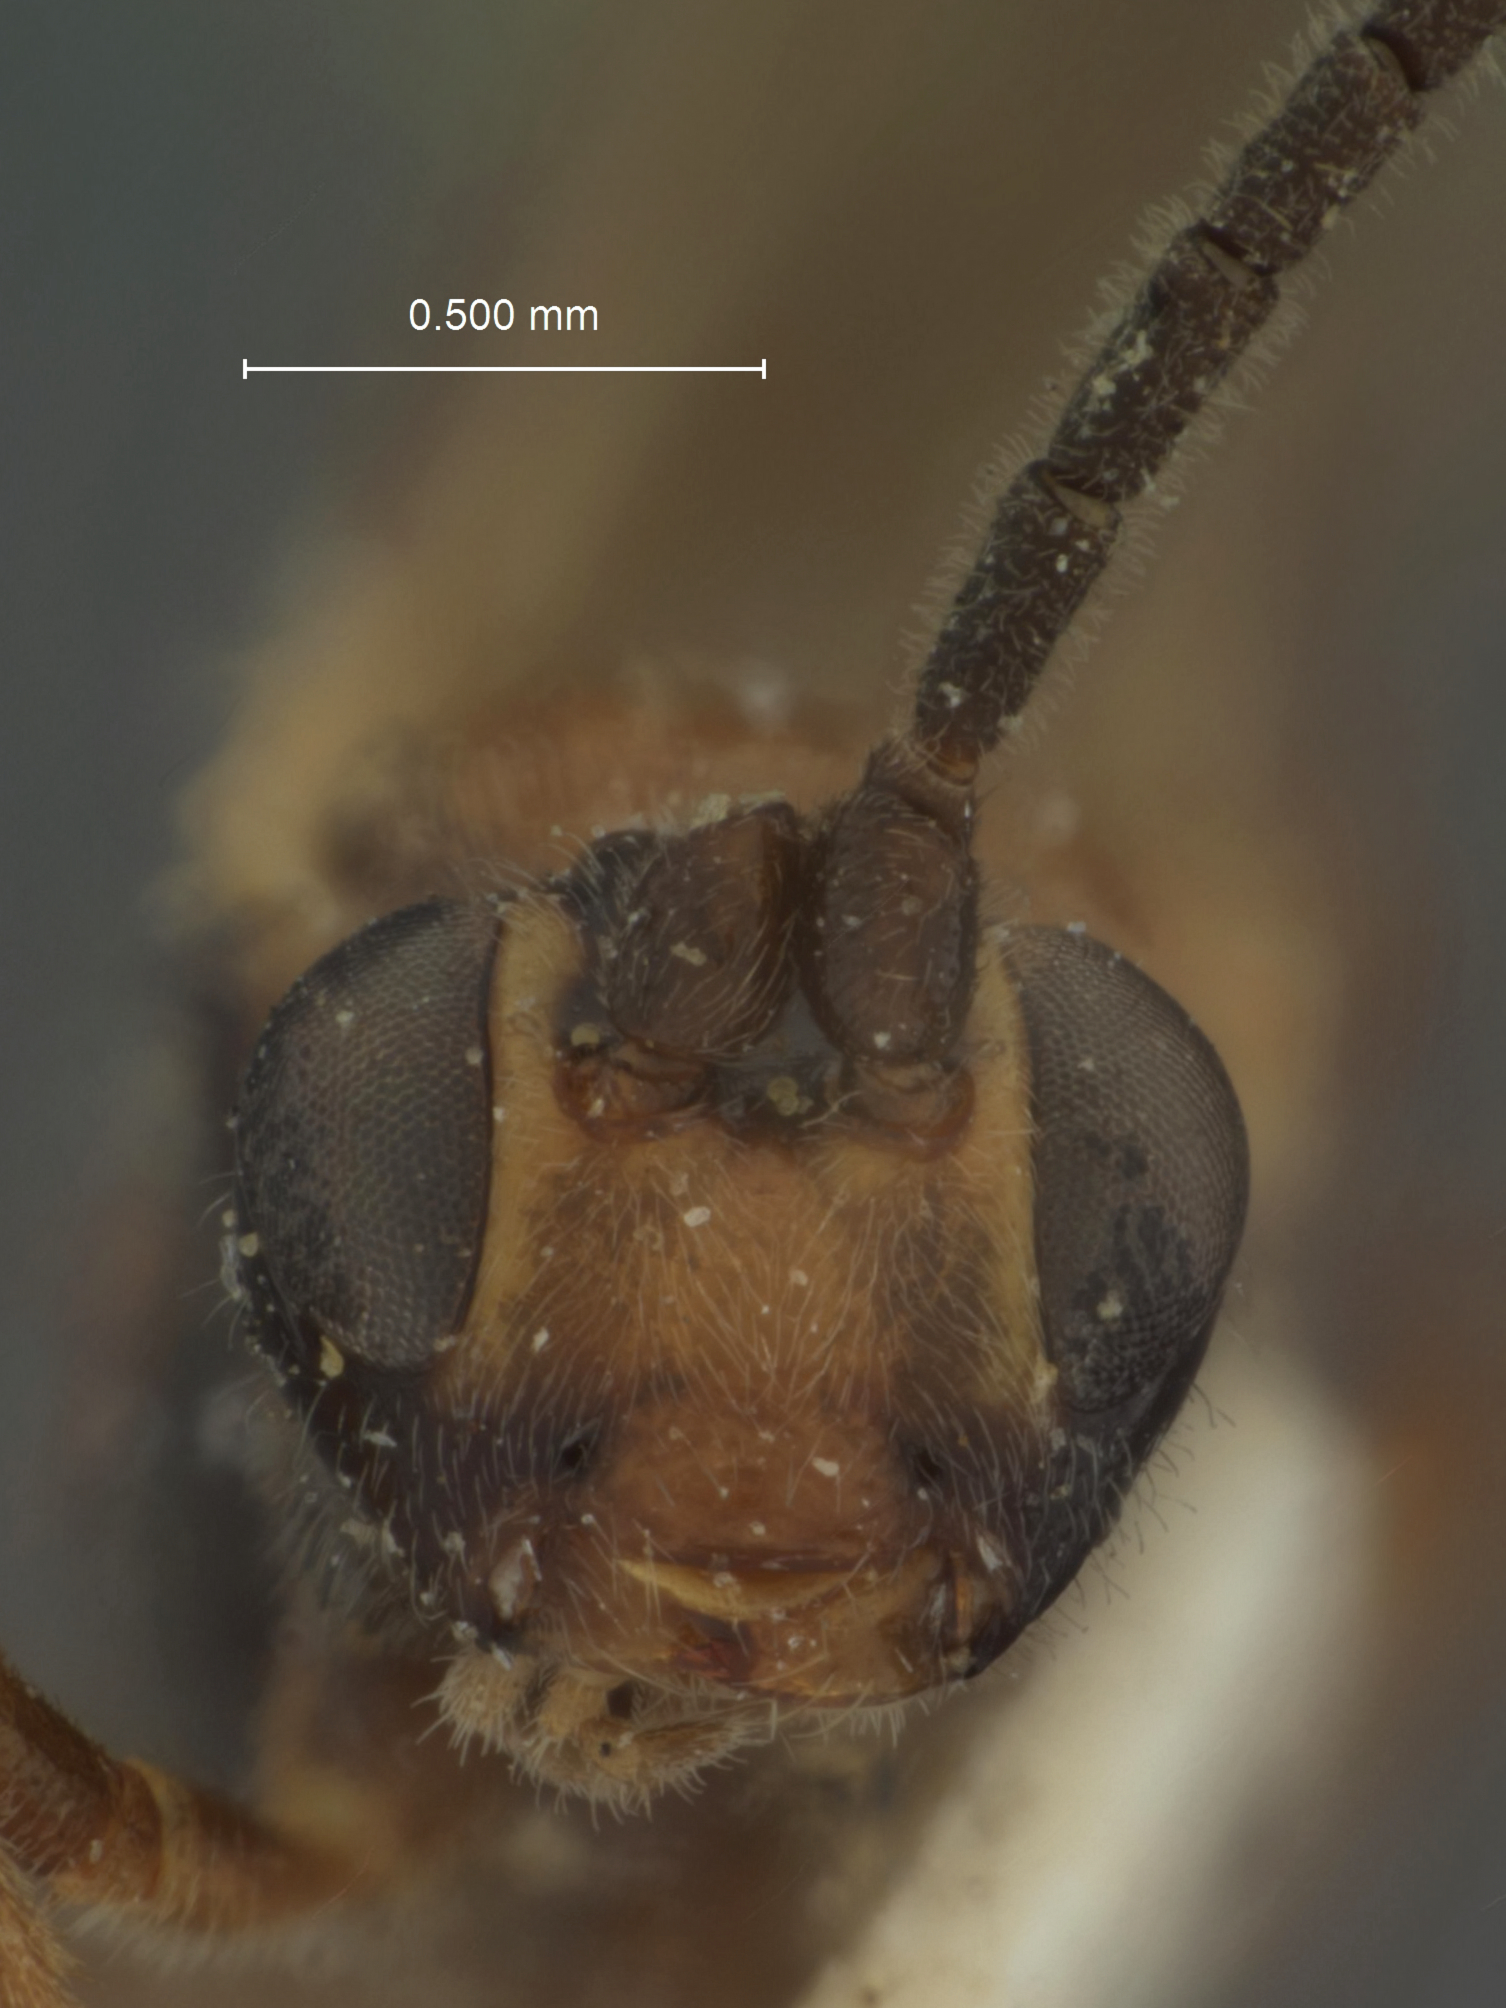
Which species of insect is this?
Centeterus dorsator
